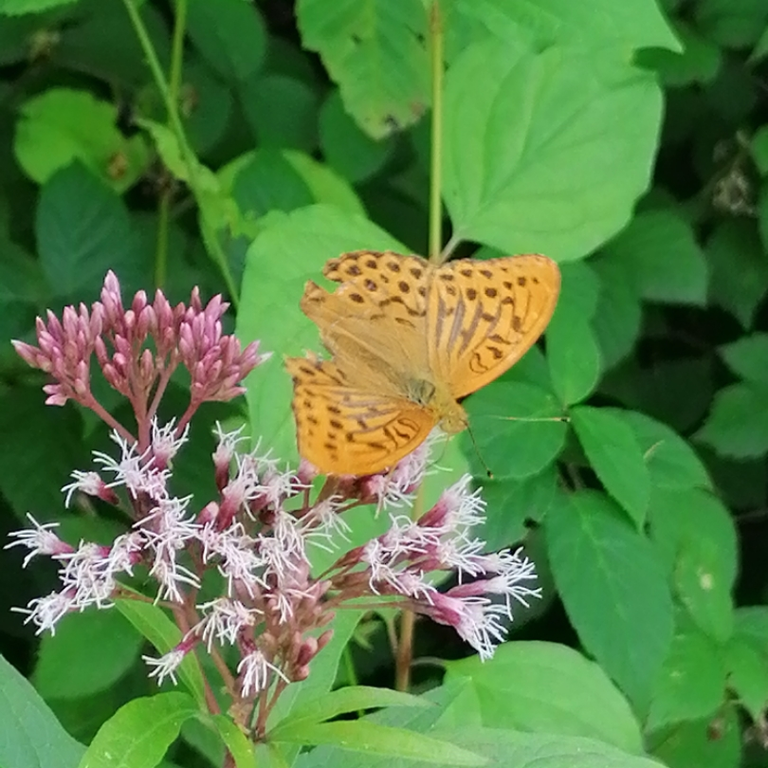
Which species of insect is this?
Argynnis paphia
